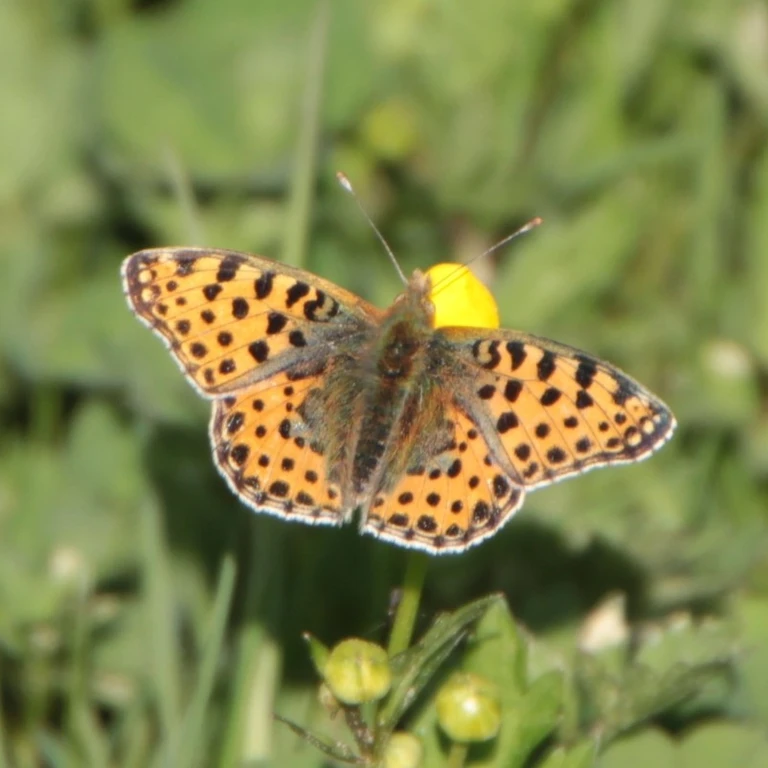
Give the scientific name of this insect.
Issoria lathonia
